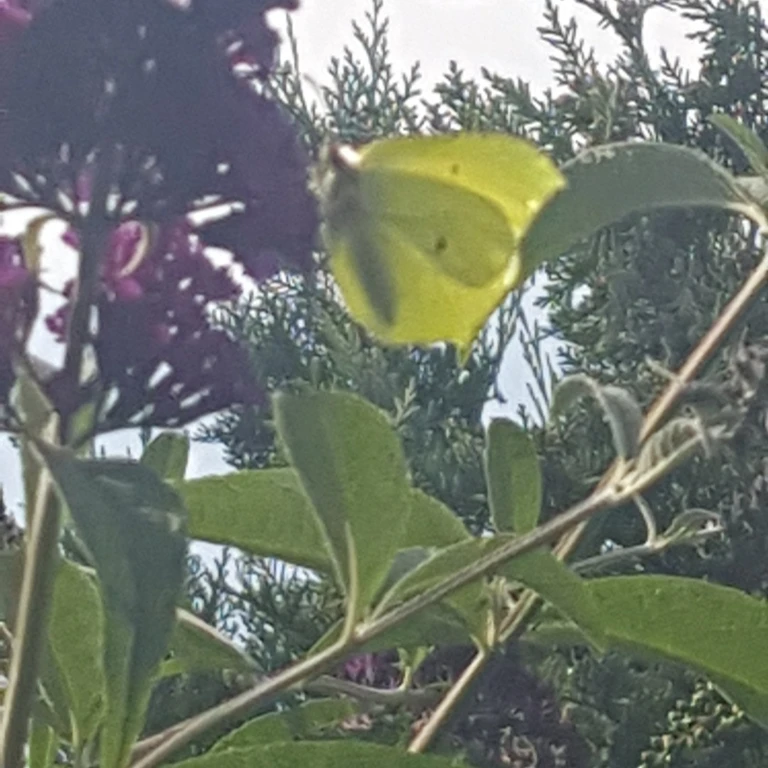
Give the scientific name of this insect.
Gonepteryx rhamni
